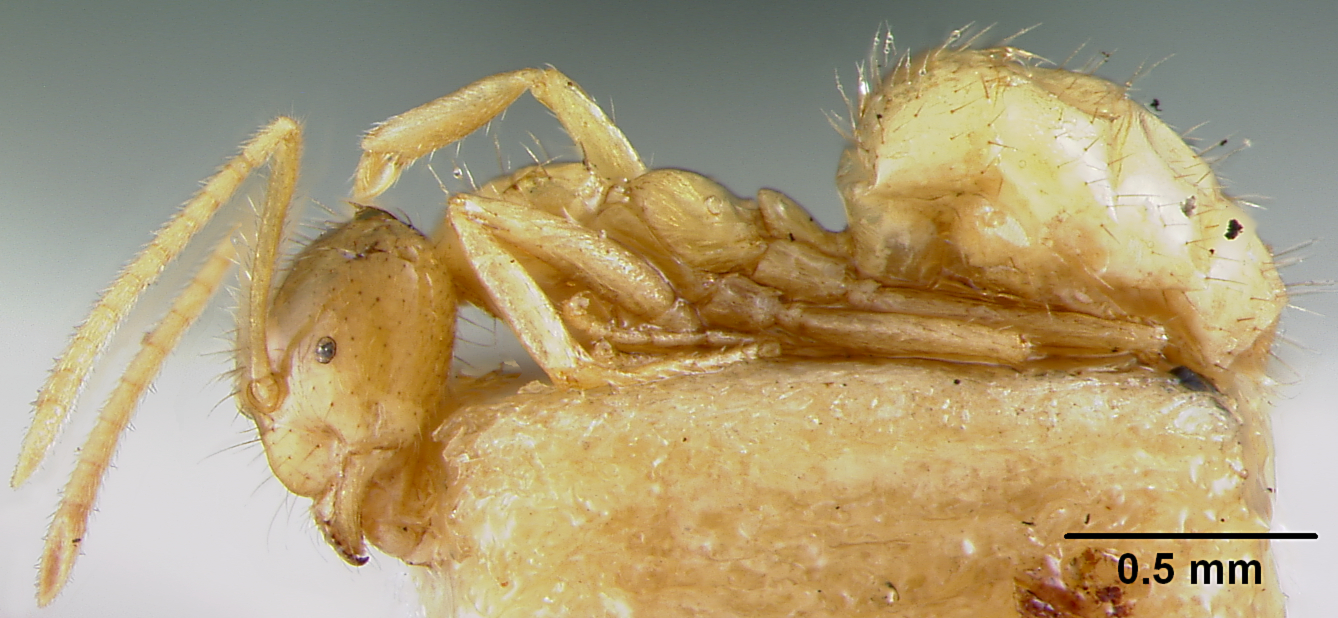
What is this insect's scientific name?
Prenolepis myops
